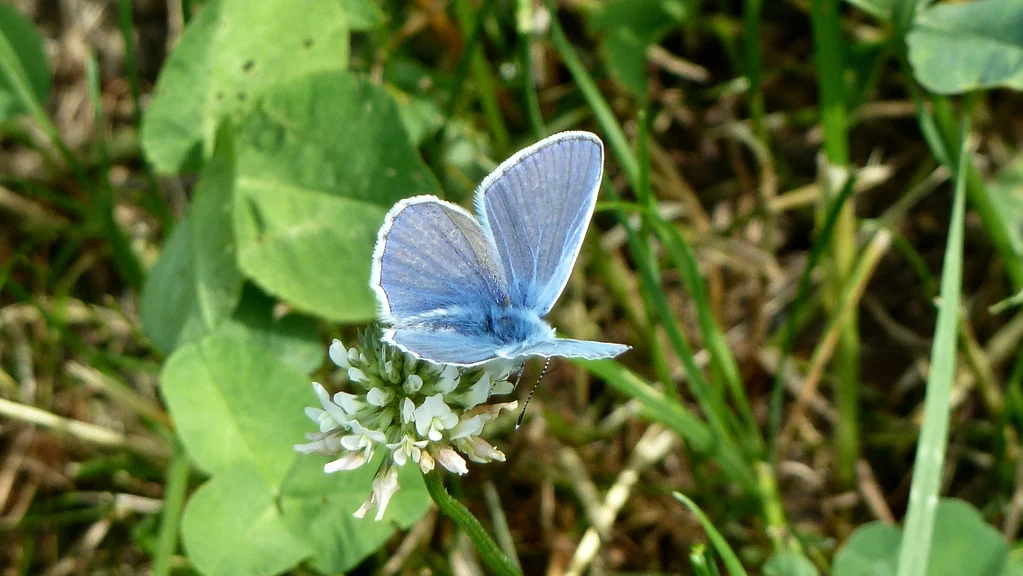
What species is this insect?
Polyommatus icarus
